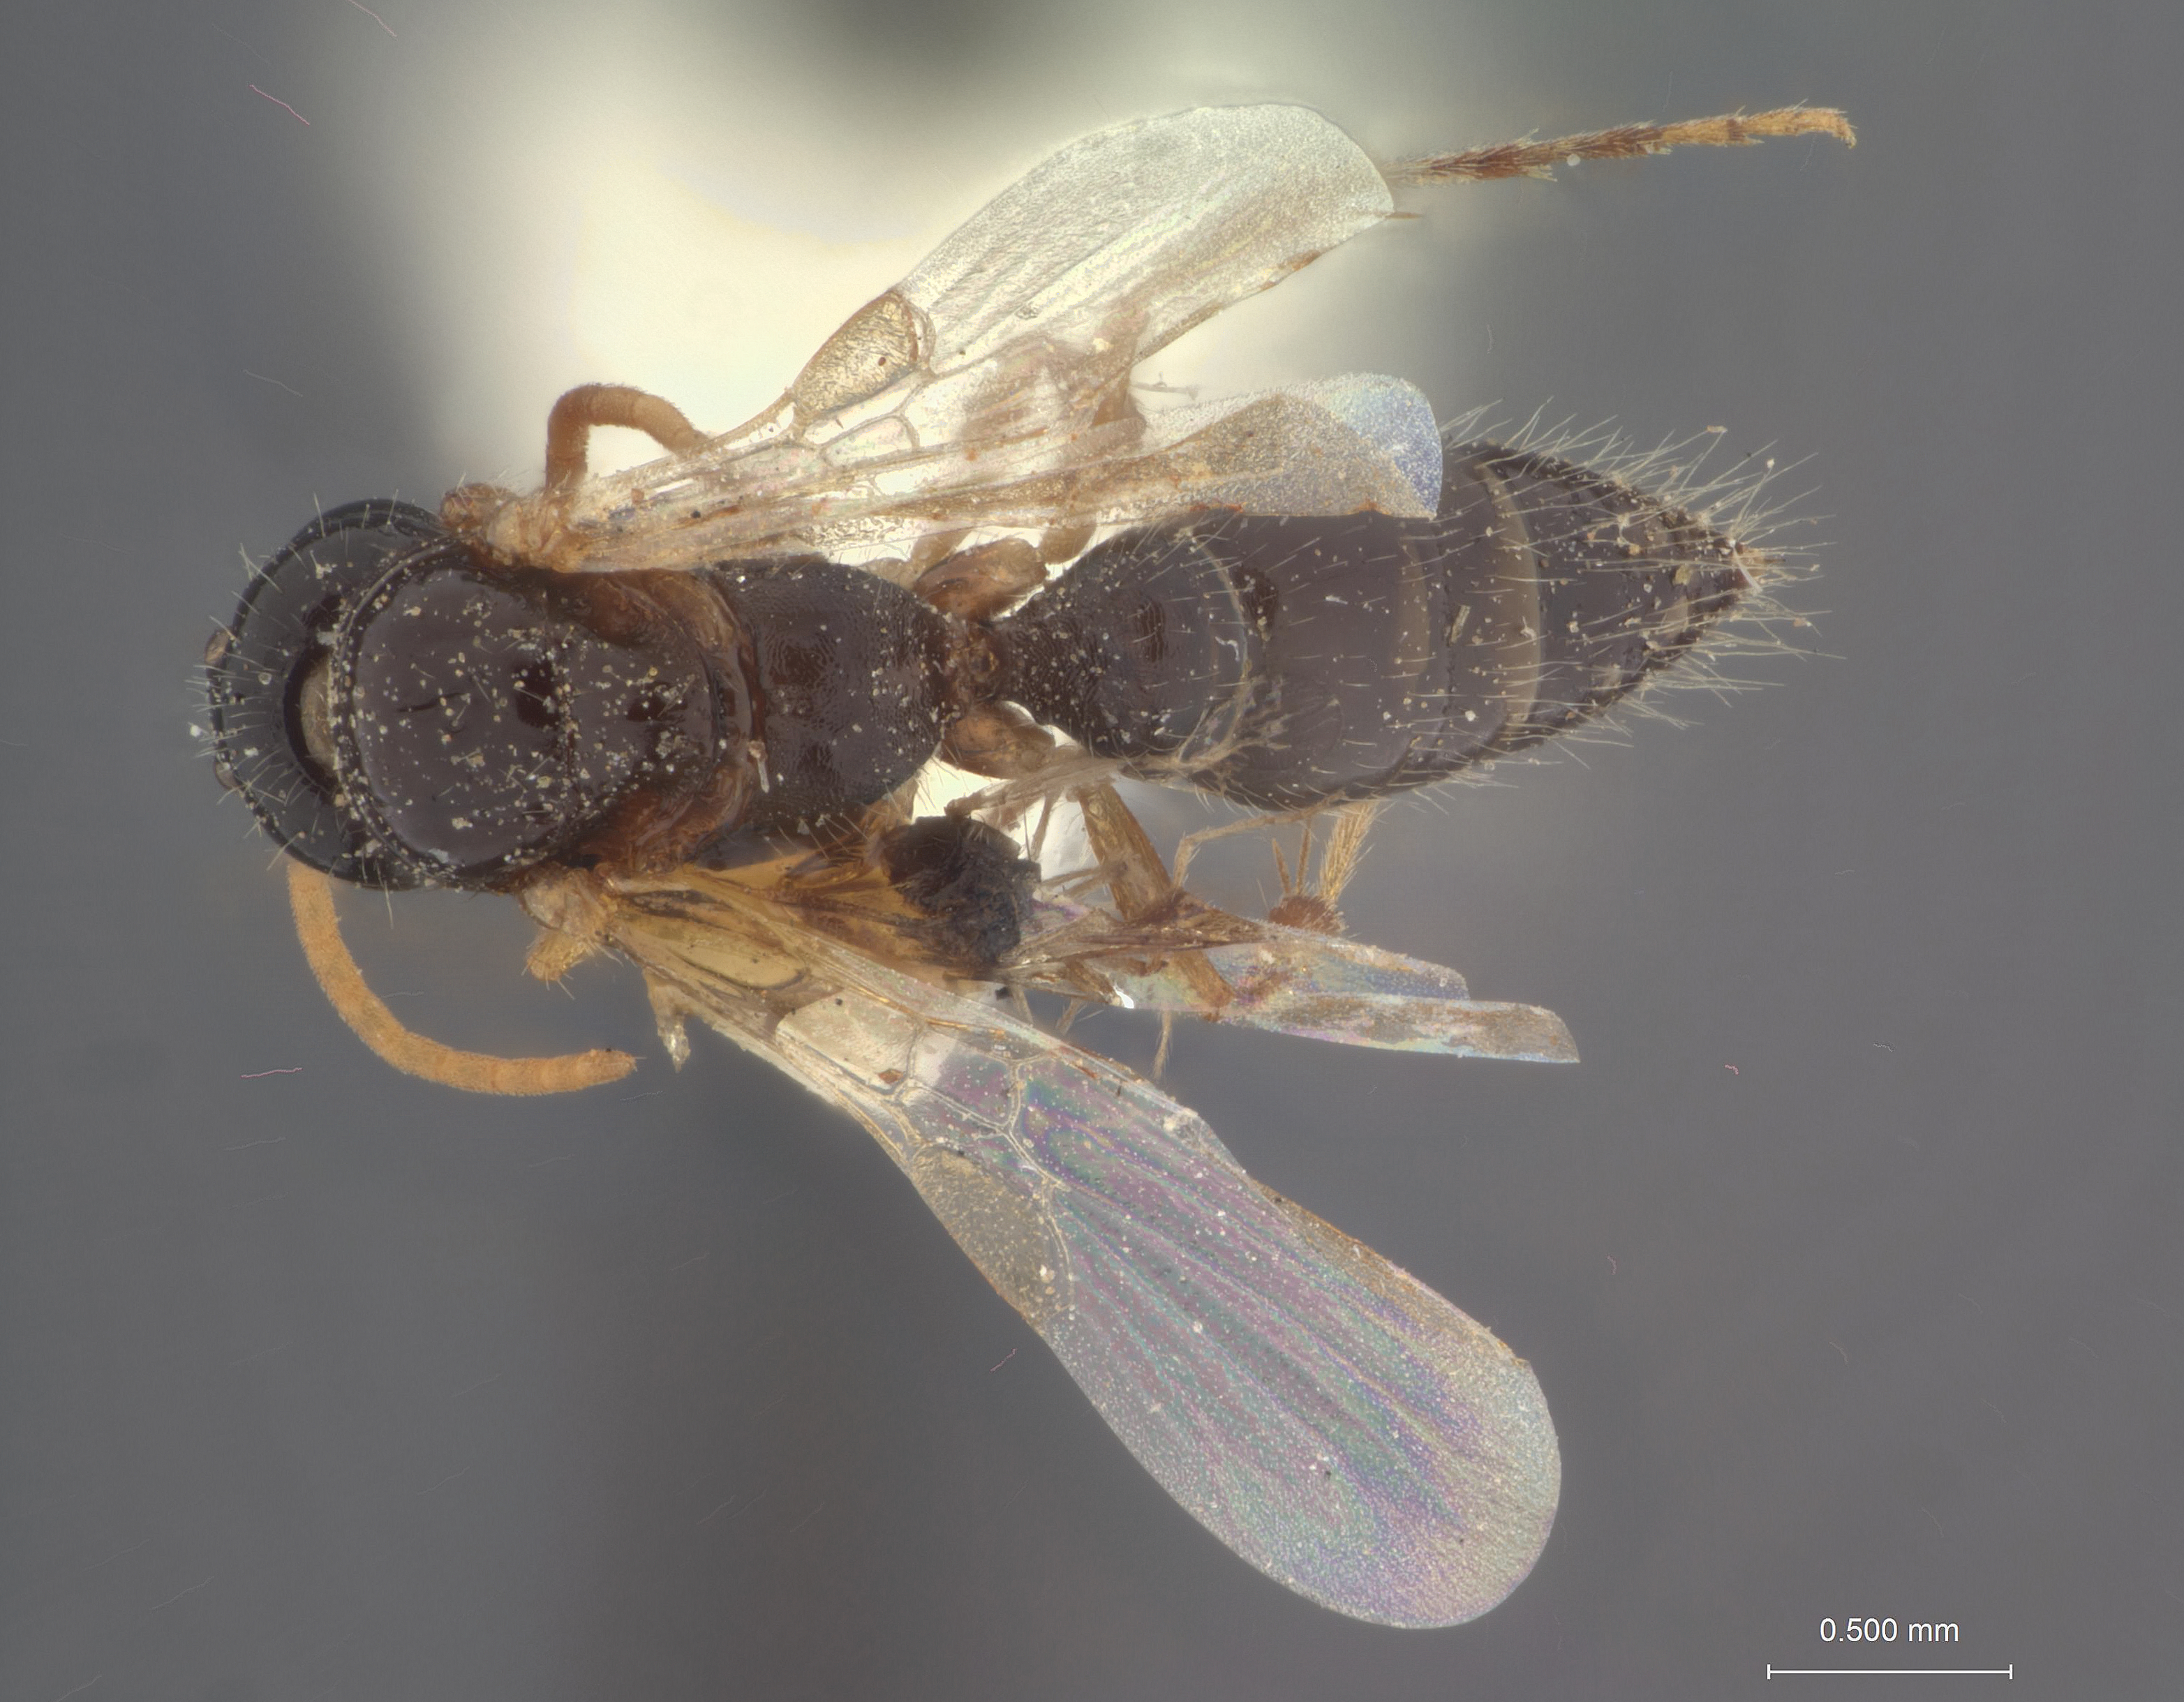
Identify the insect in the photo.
Brachycistellus inermis
